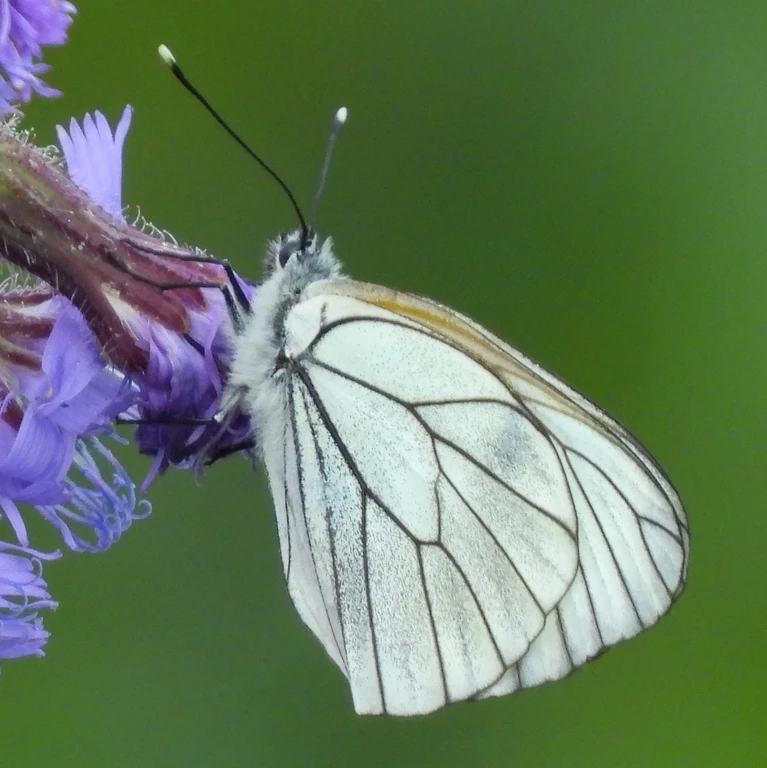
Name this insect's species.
Aporia crataegi
